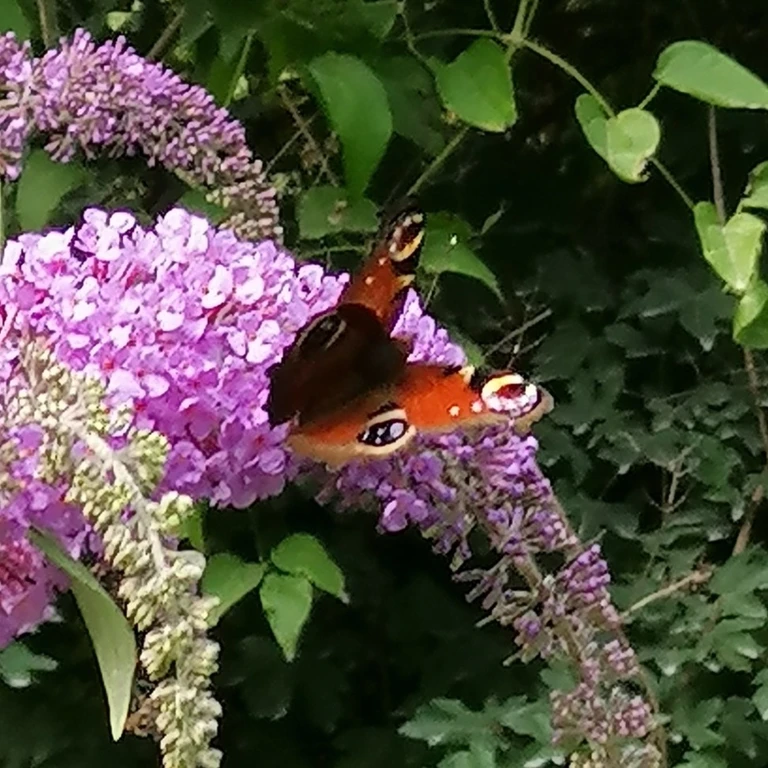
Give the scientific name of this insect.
Aglais io
